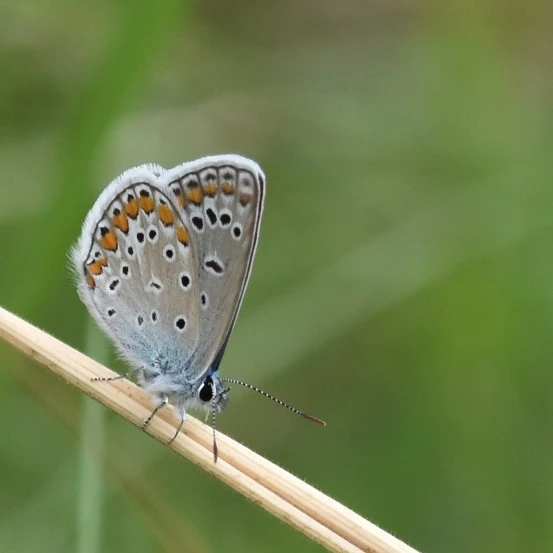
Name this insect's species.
Polyommatus icarus
